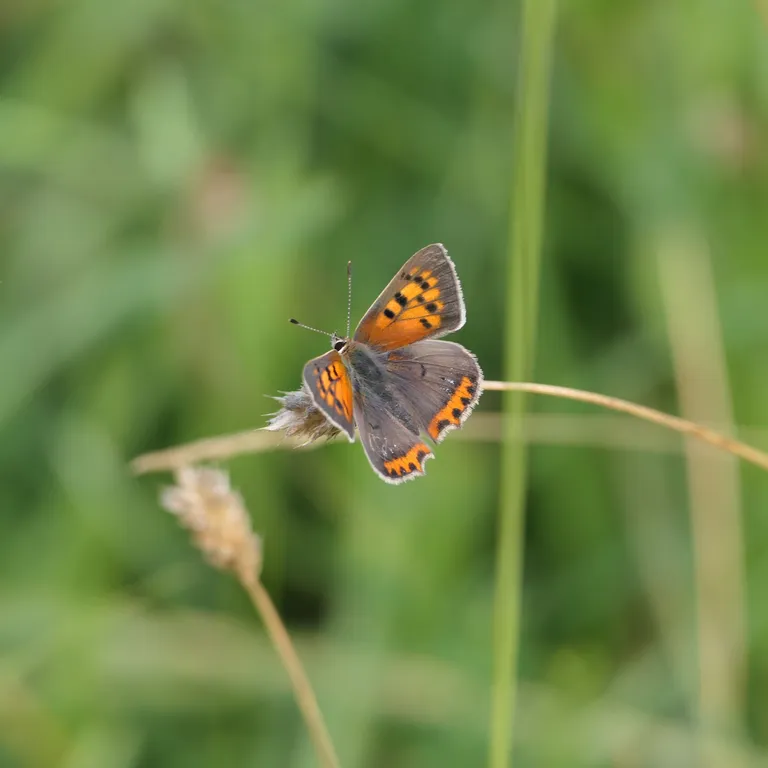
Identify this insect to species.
Lycaena phlaeas
